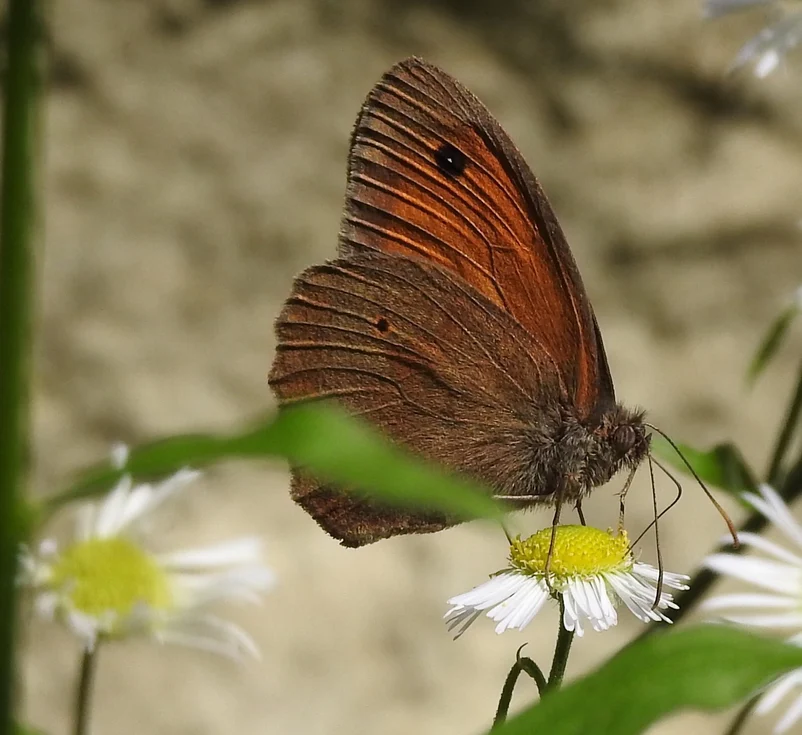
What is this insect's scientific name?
Maniola jurtina
